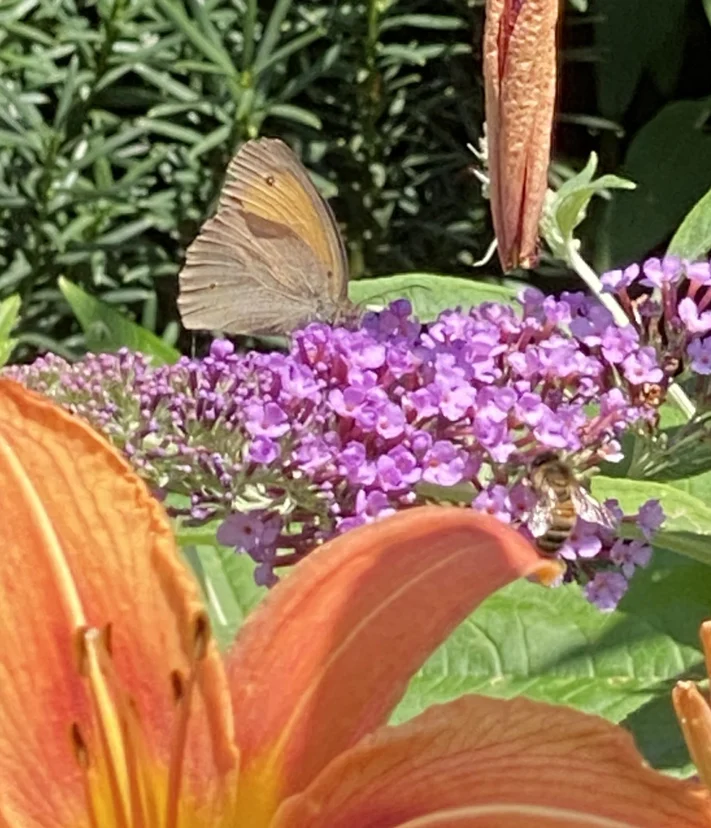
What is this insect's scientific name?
Maniola jurtina
